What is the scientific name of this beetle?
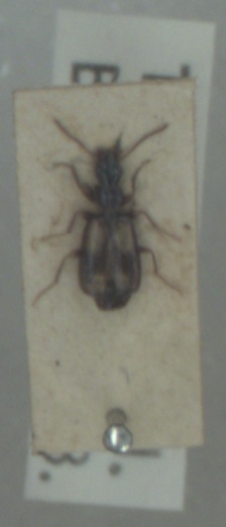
Calodromius spilotus
